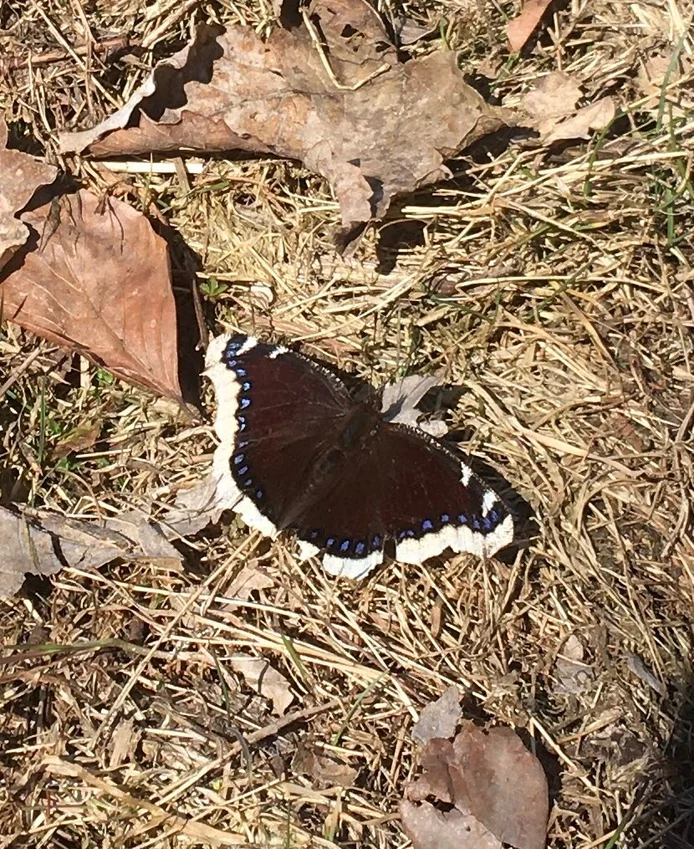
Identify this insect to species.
Nymphalis antiopa
